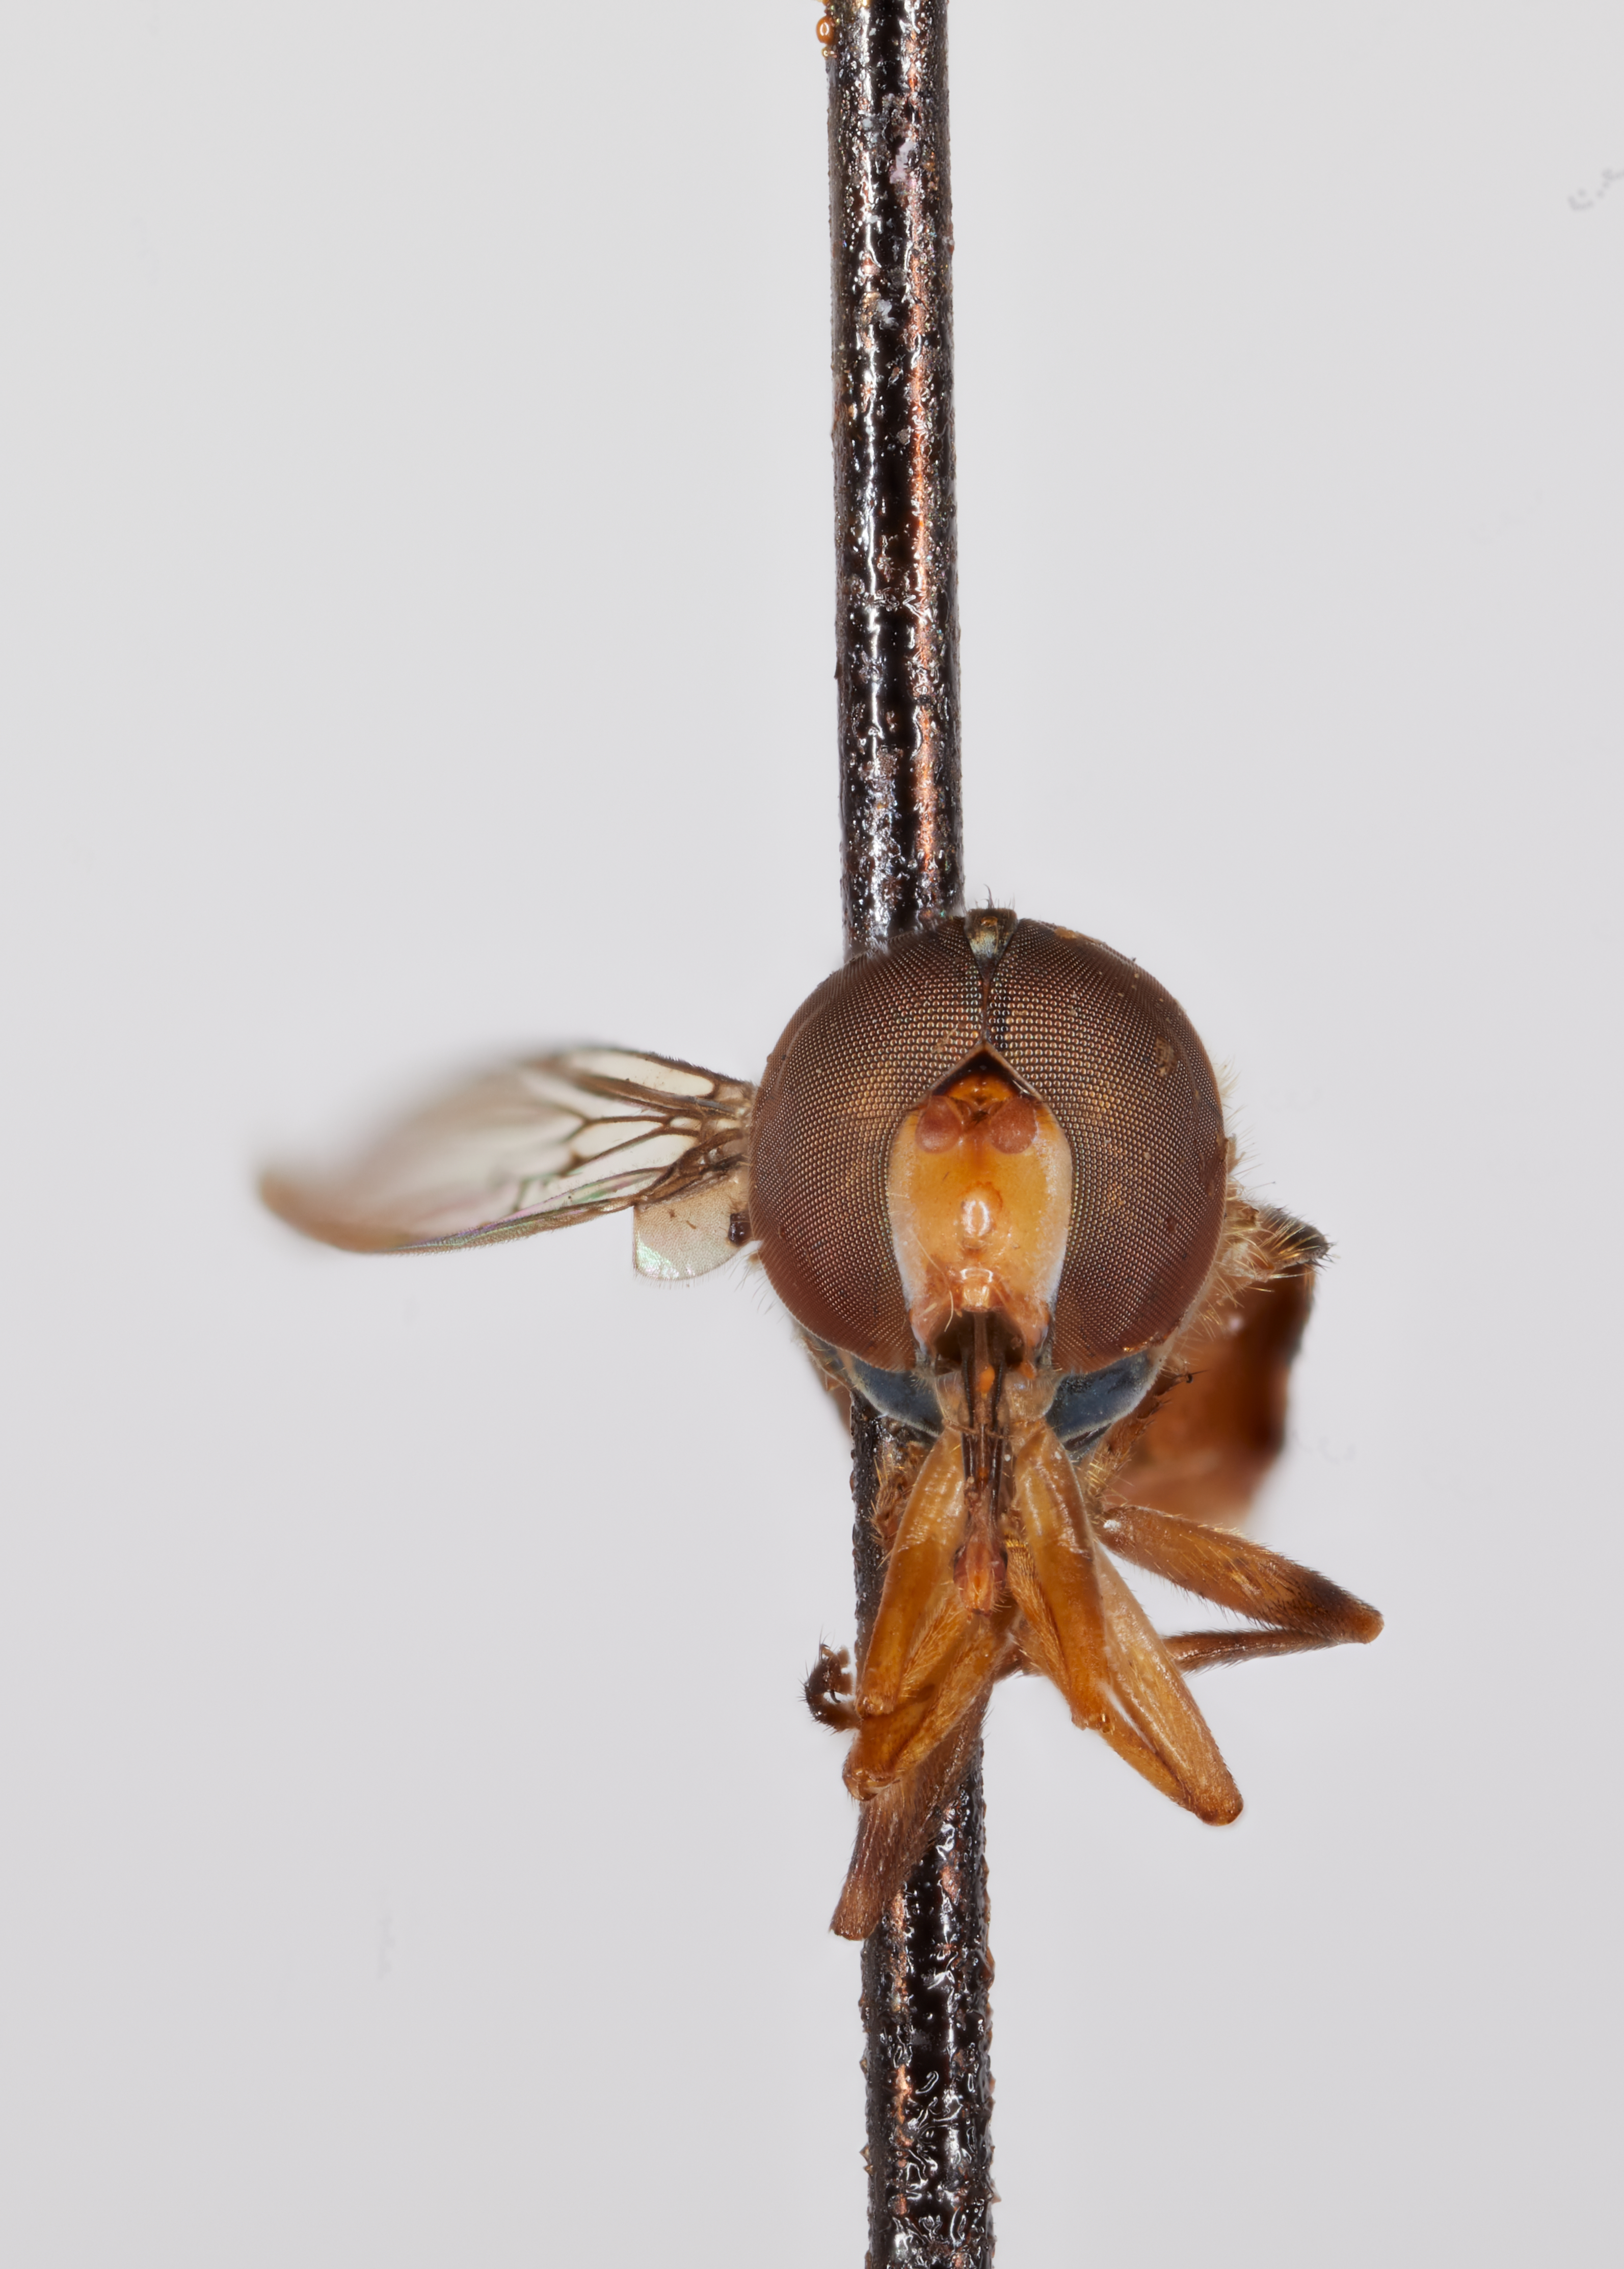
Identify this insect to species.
Toxomerus buscki
